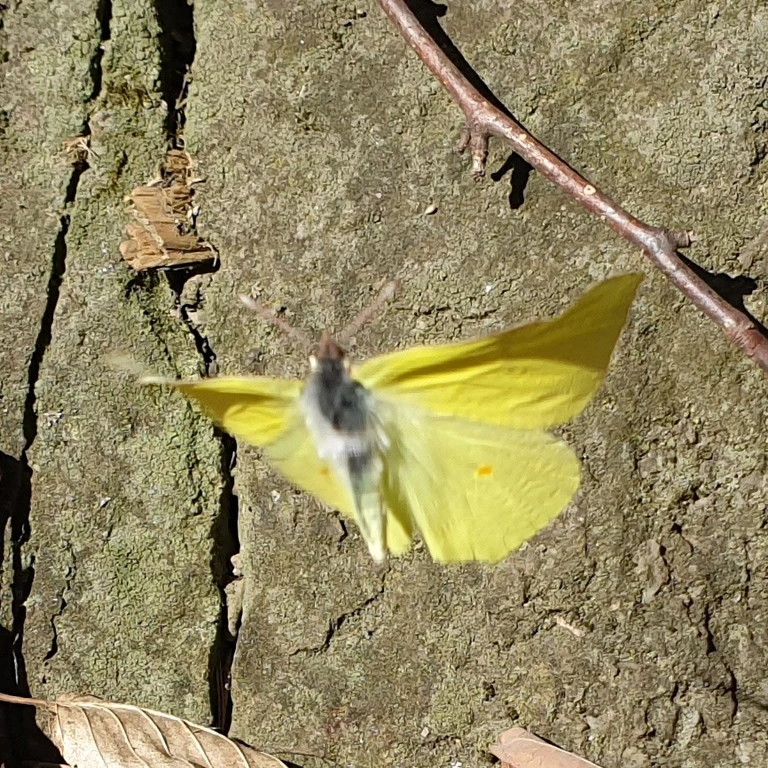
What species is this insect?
Gonepteryx rhamni
